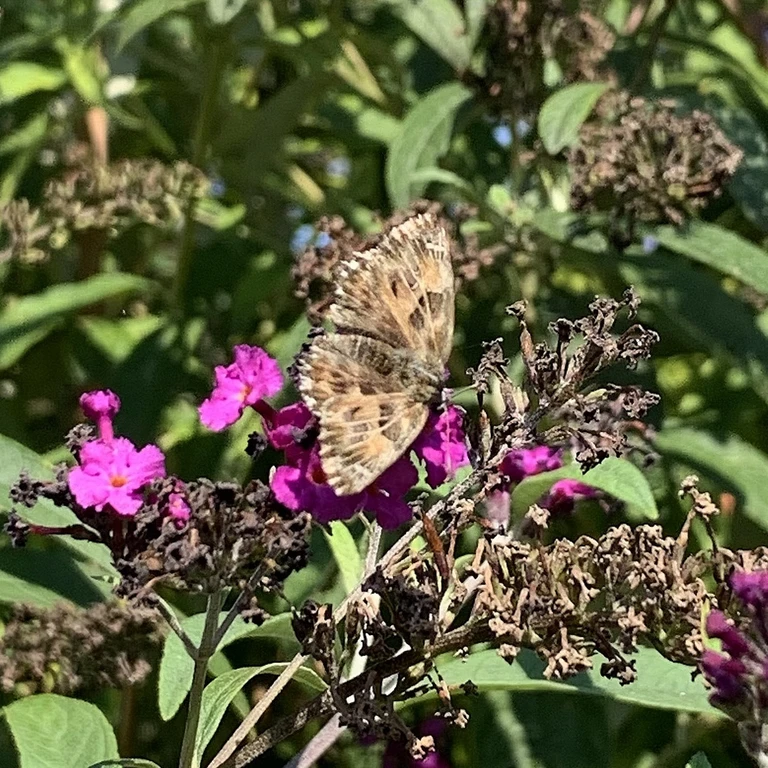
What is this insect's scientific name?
Carcharodus alceae
